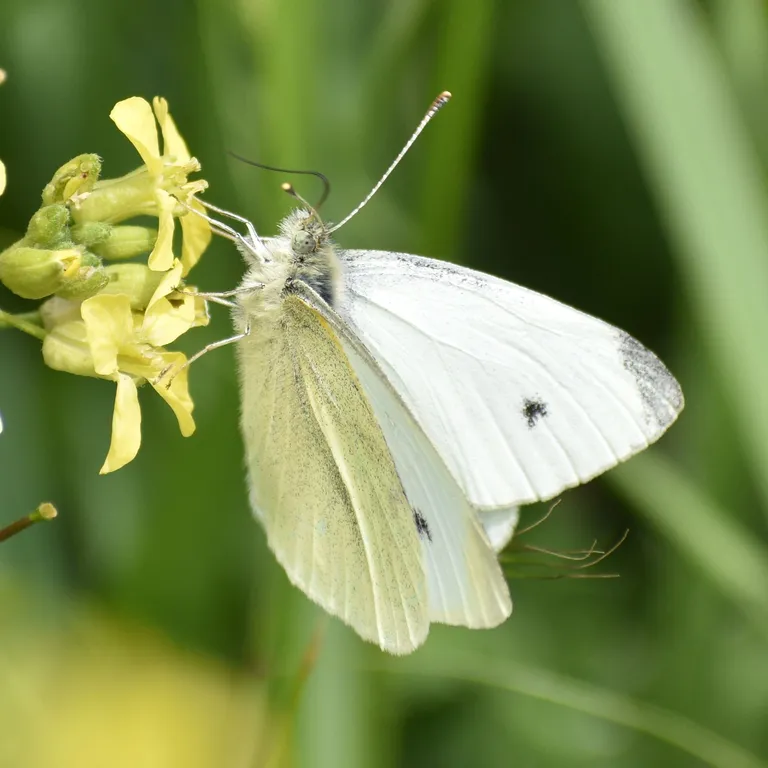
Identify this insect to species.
Pieris rapae
